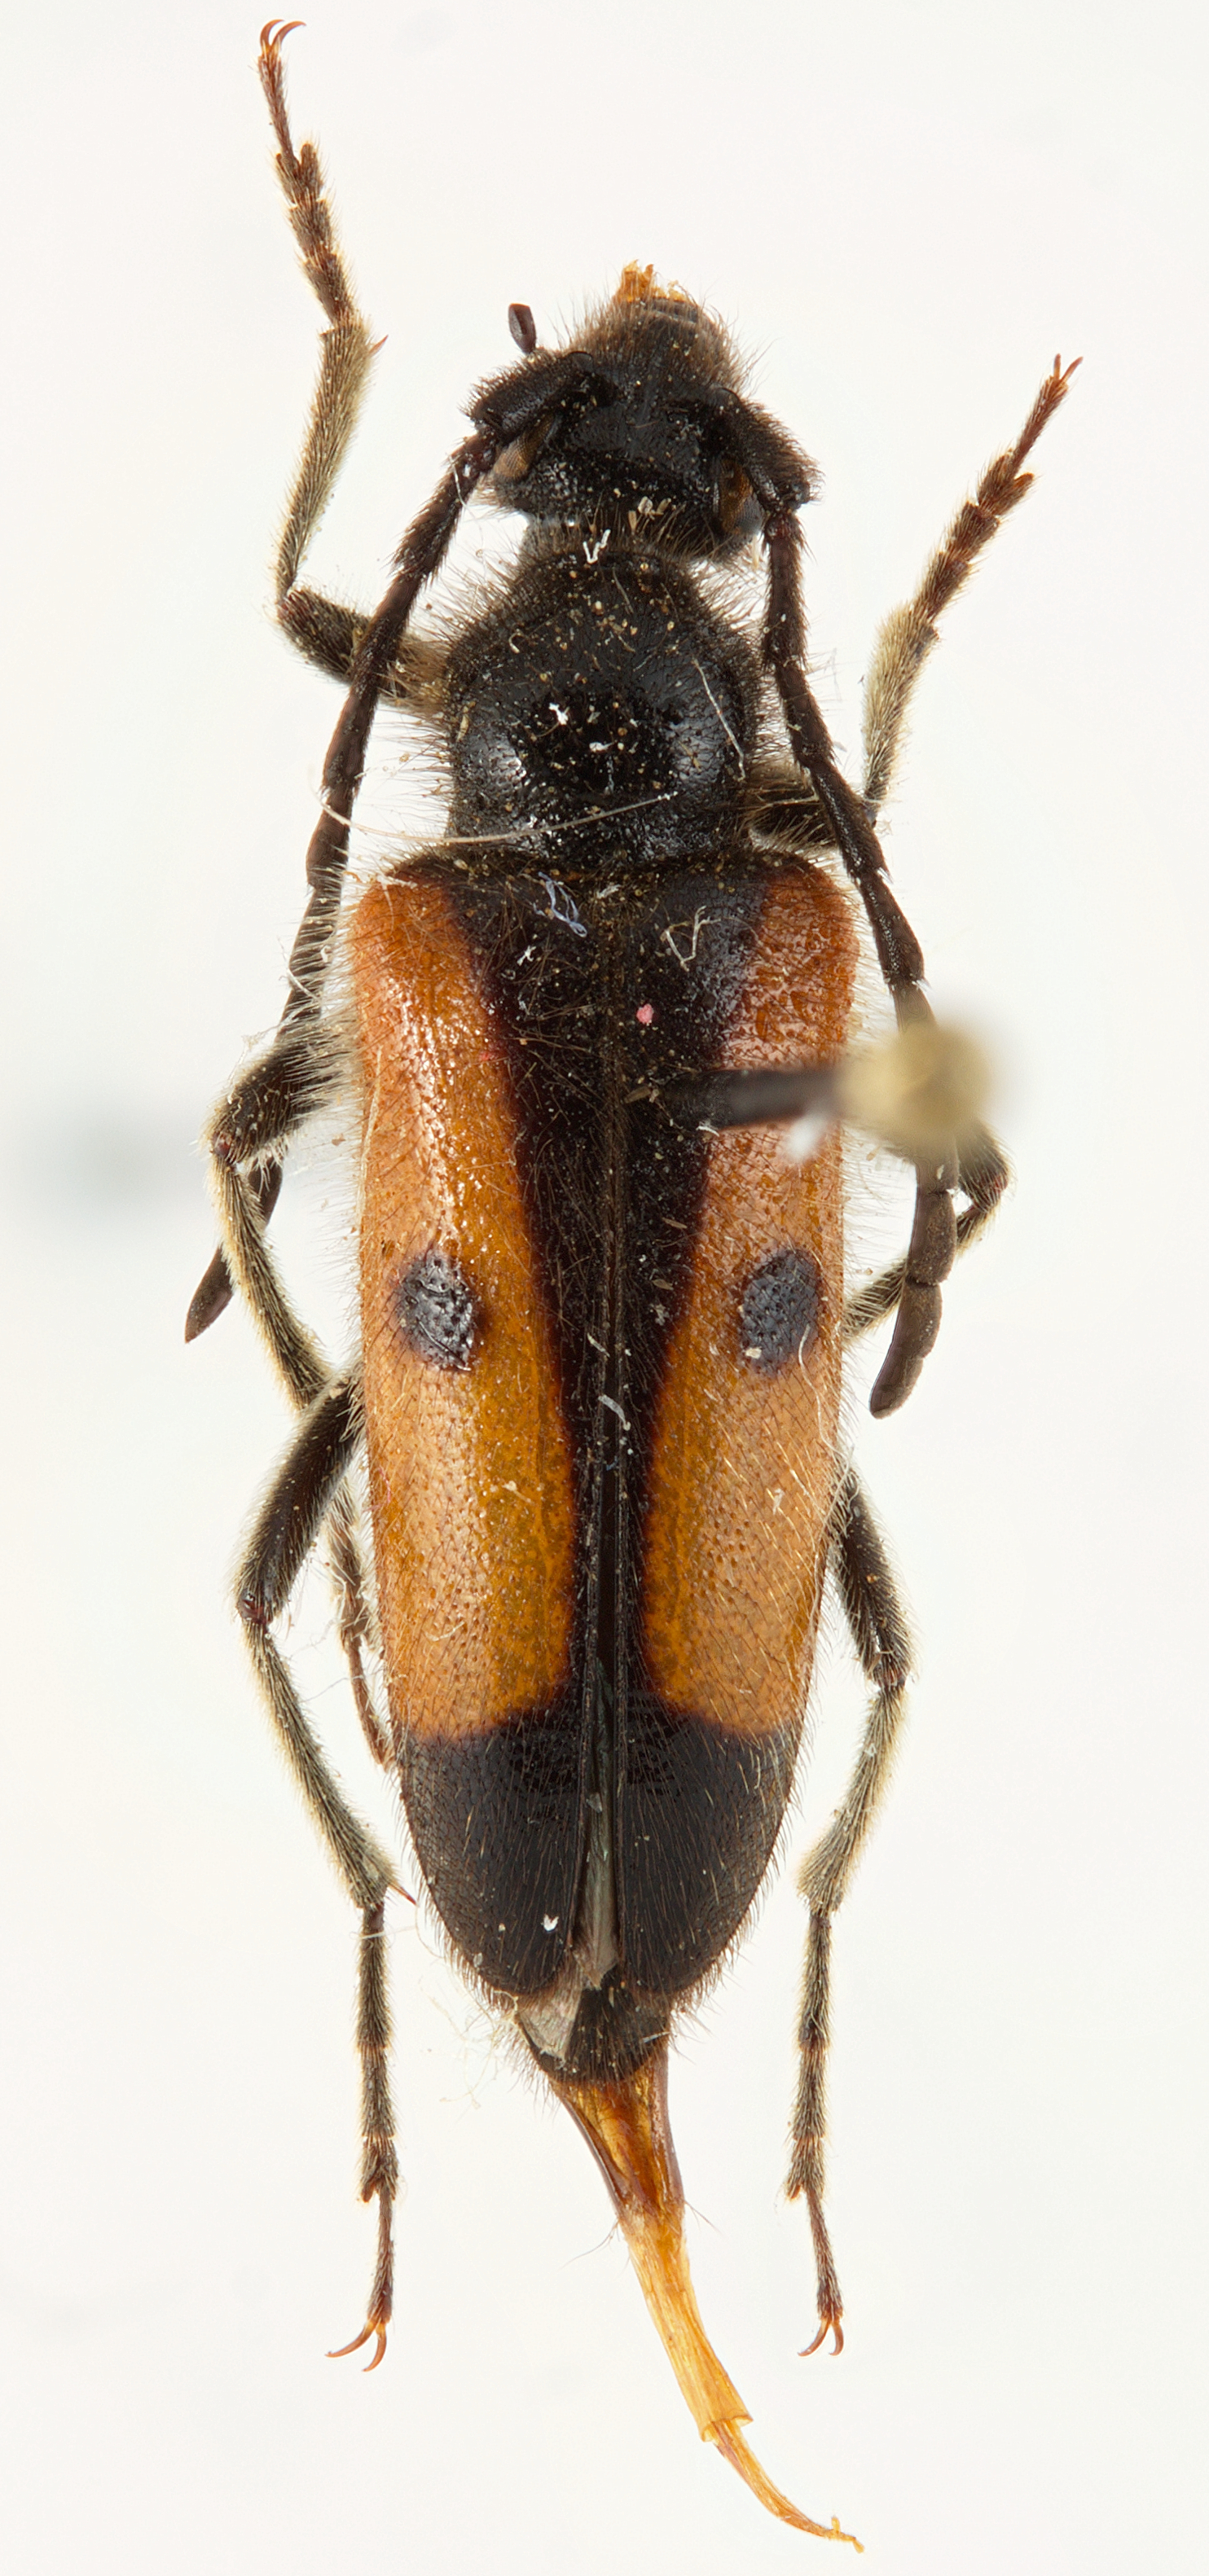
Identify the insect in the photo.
Vadonia bipunctata
